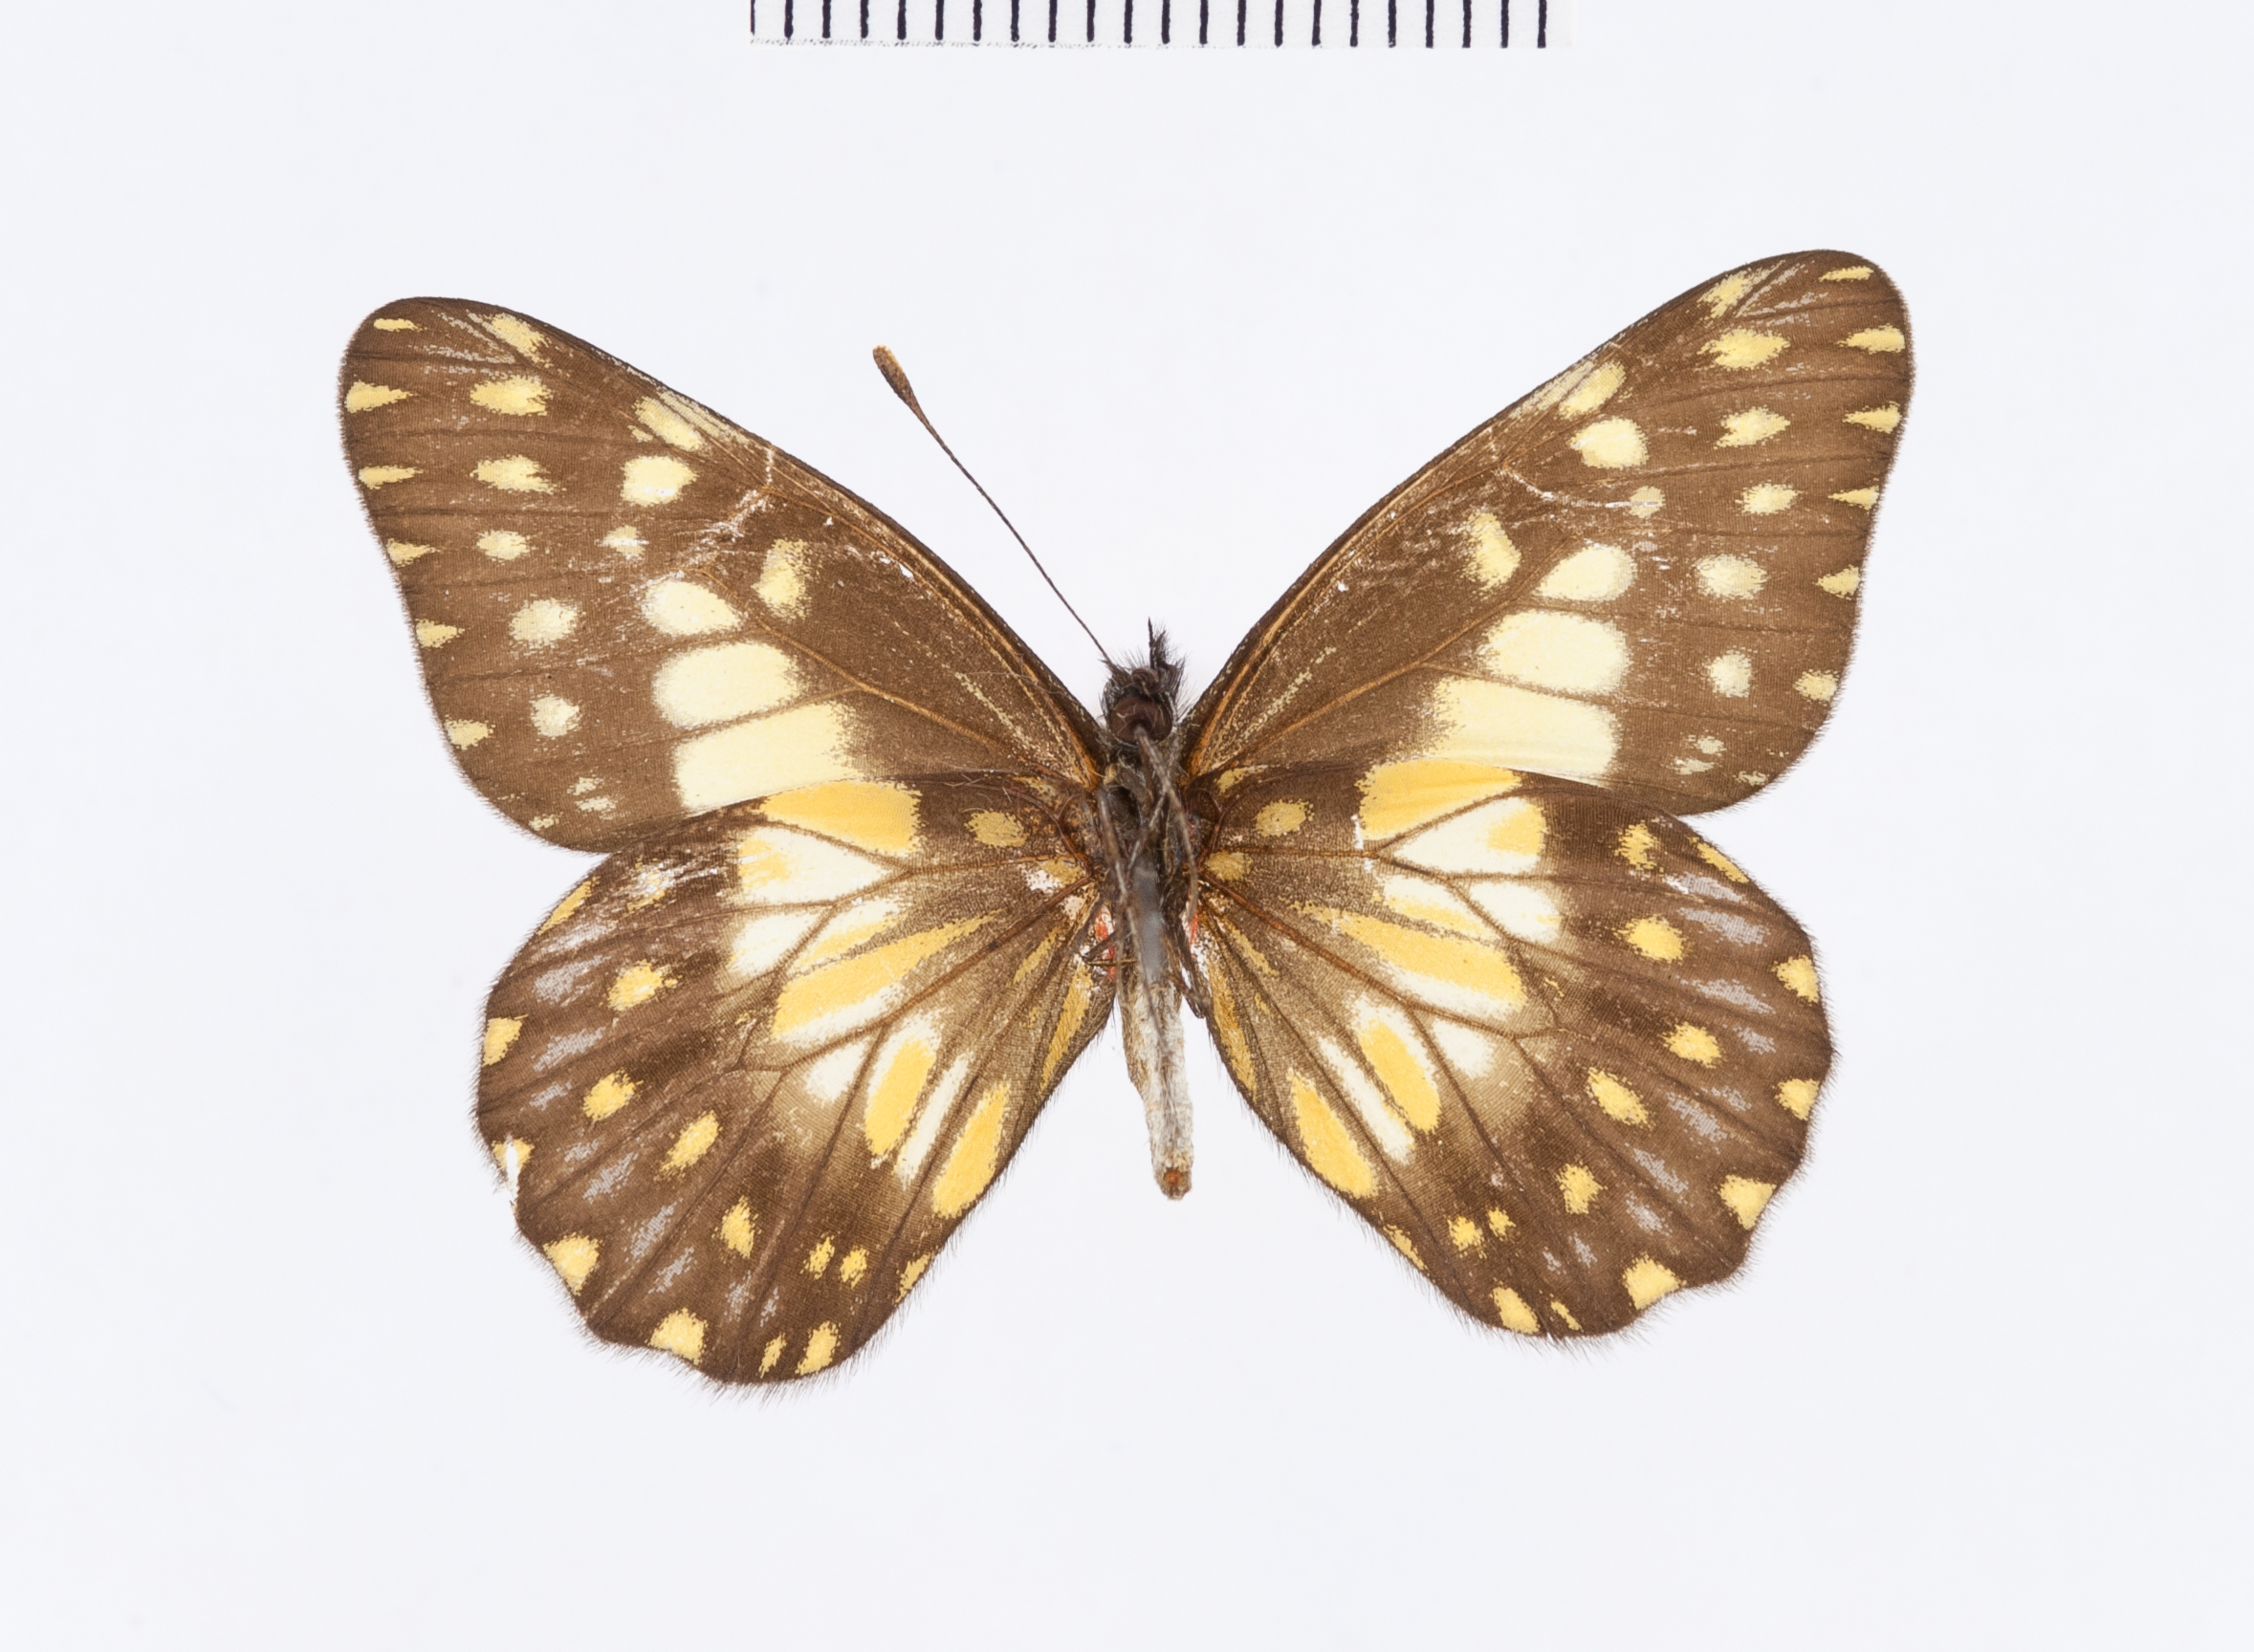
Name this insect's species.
Catasticta prioneris
